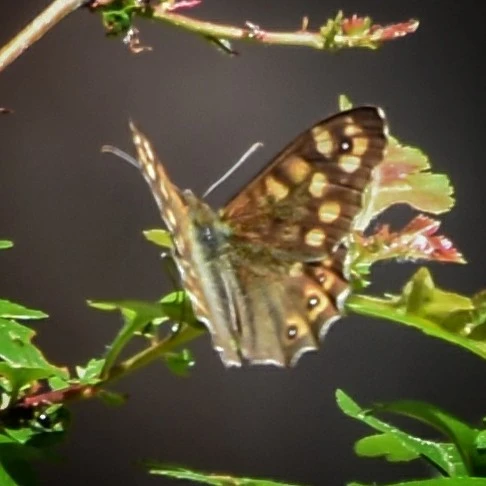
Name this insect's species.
Pararge aegeria
